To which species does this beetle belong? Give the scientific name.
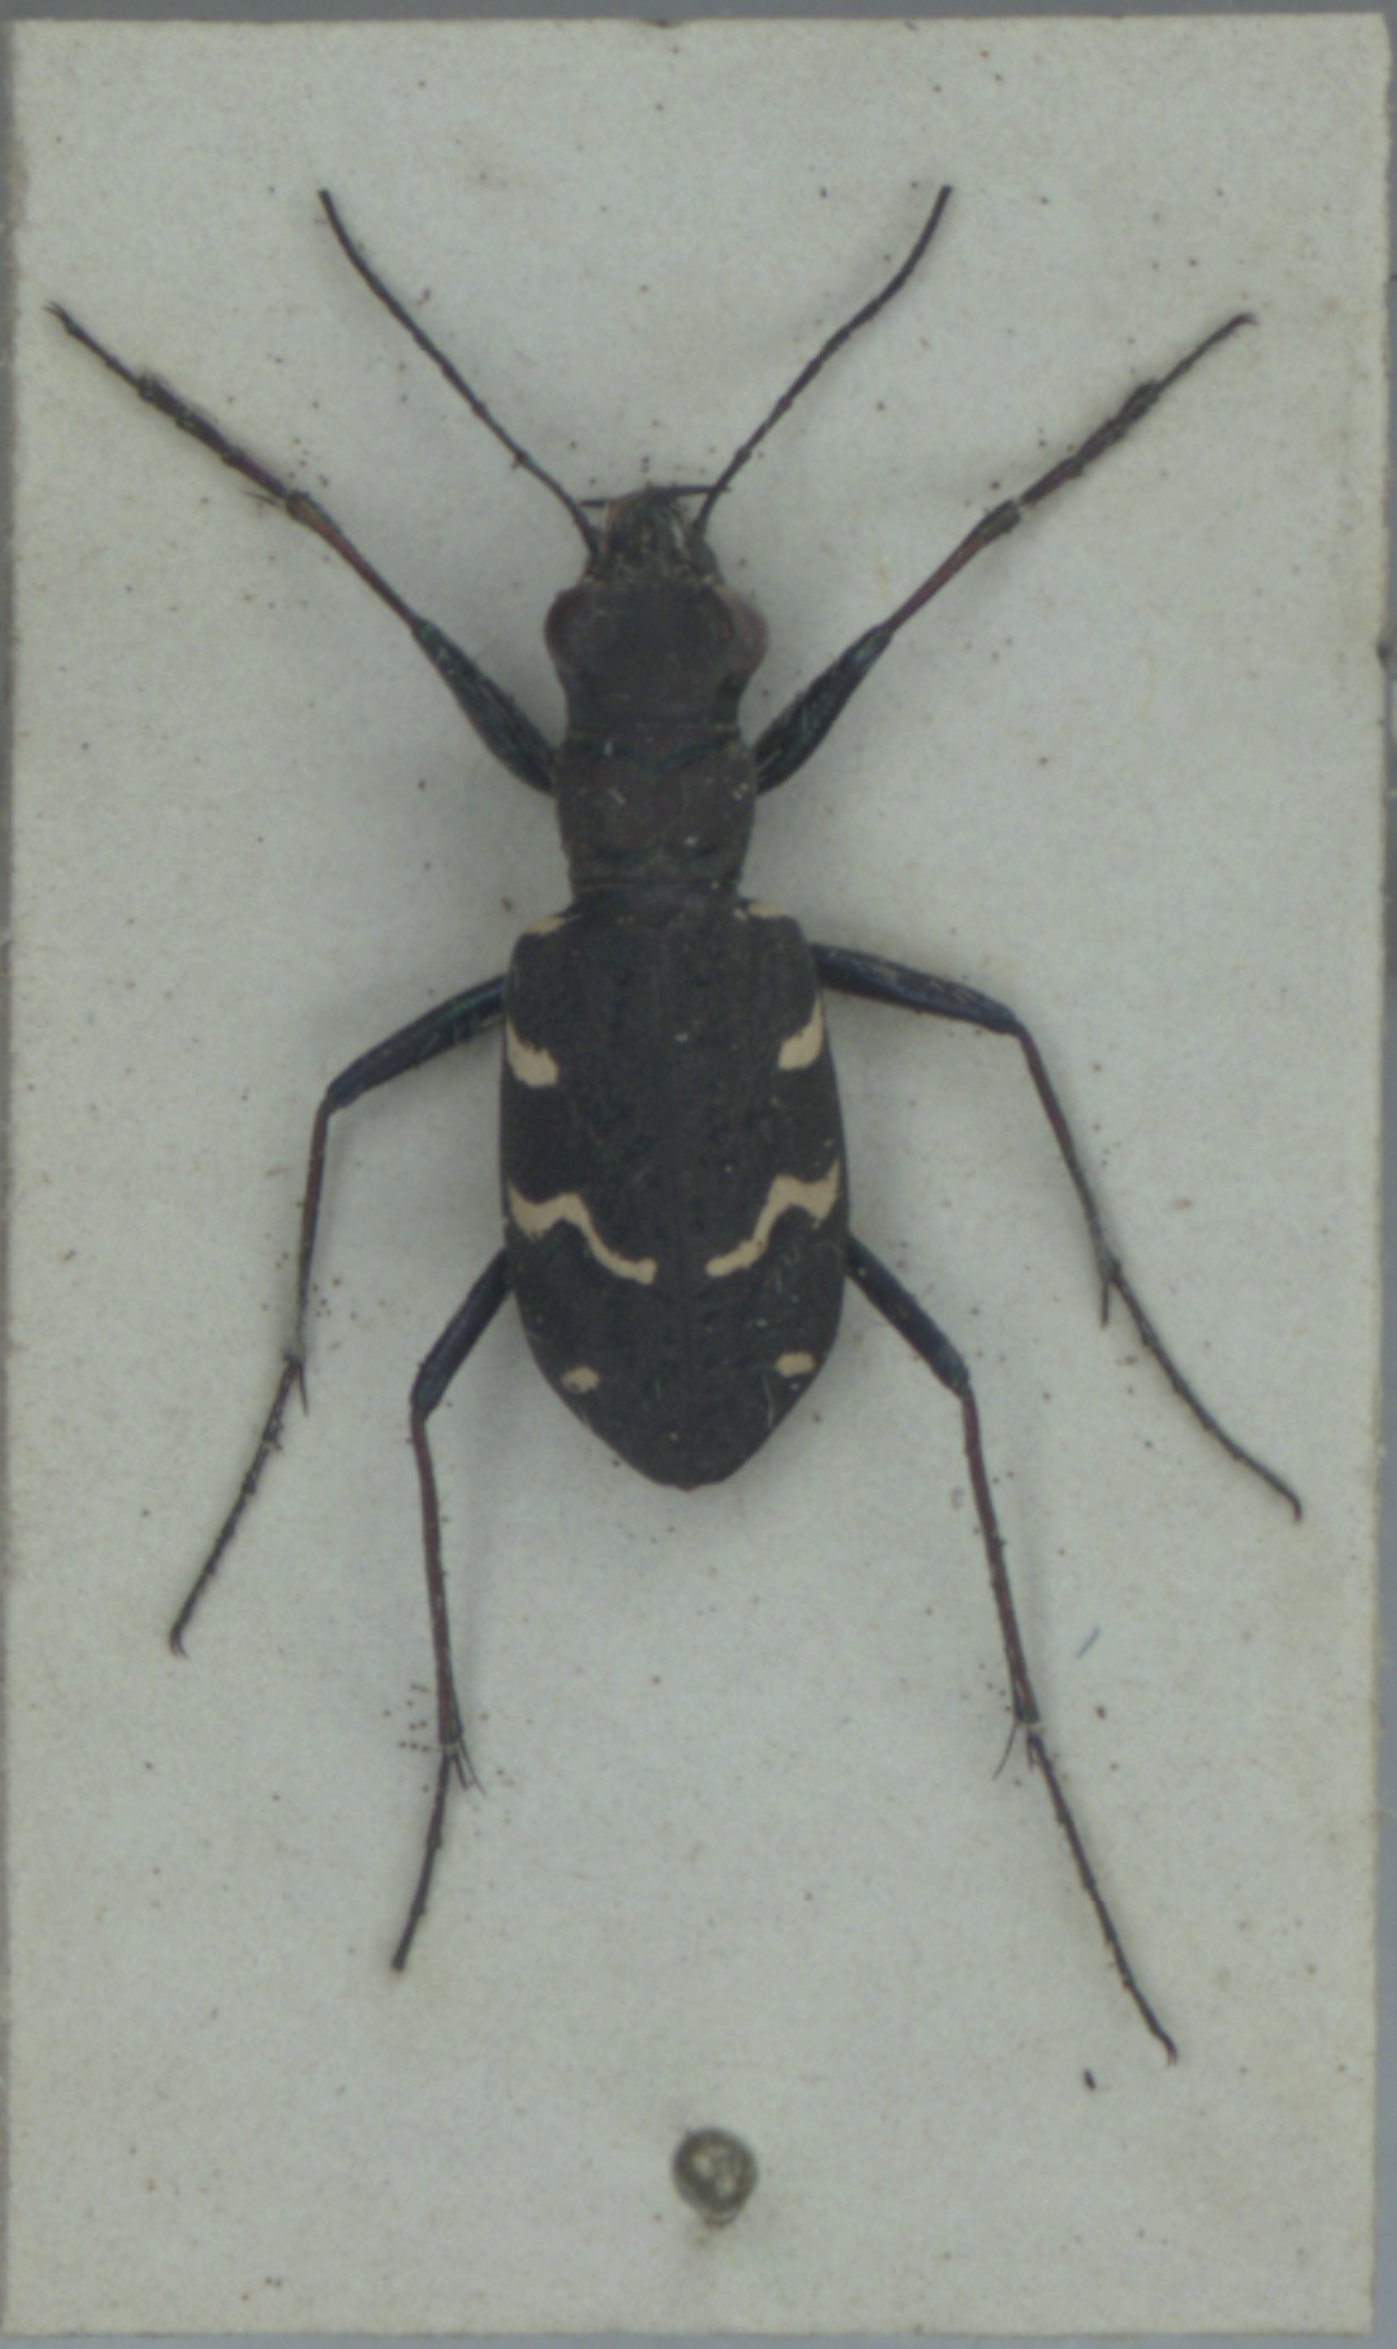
Cicindela sylvatica
